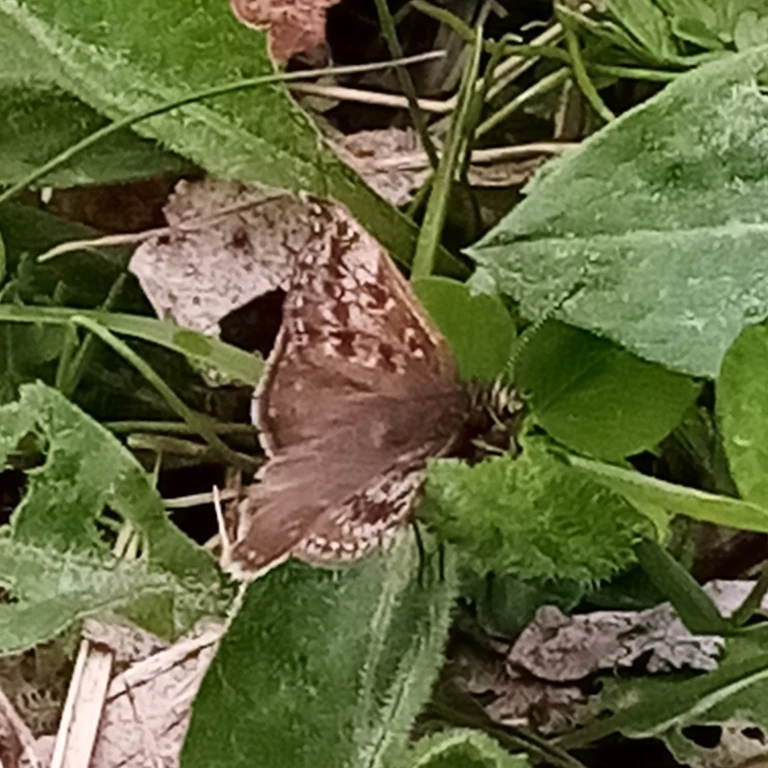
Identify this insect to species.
Erynnis tages
